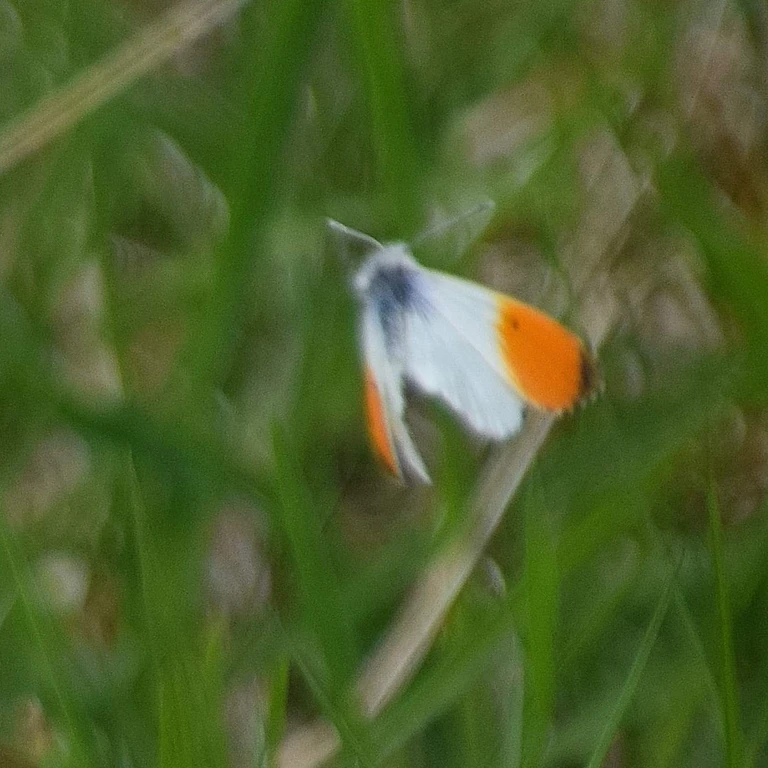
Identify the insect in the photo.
Anthocharis cardamines
